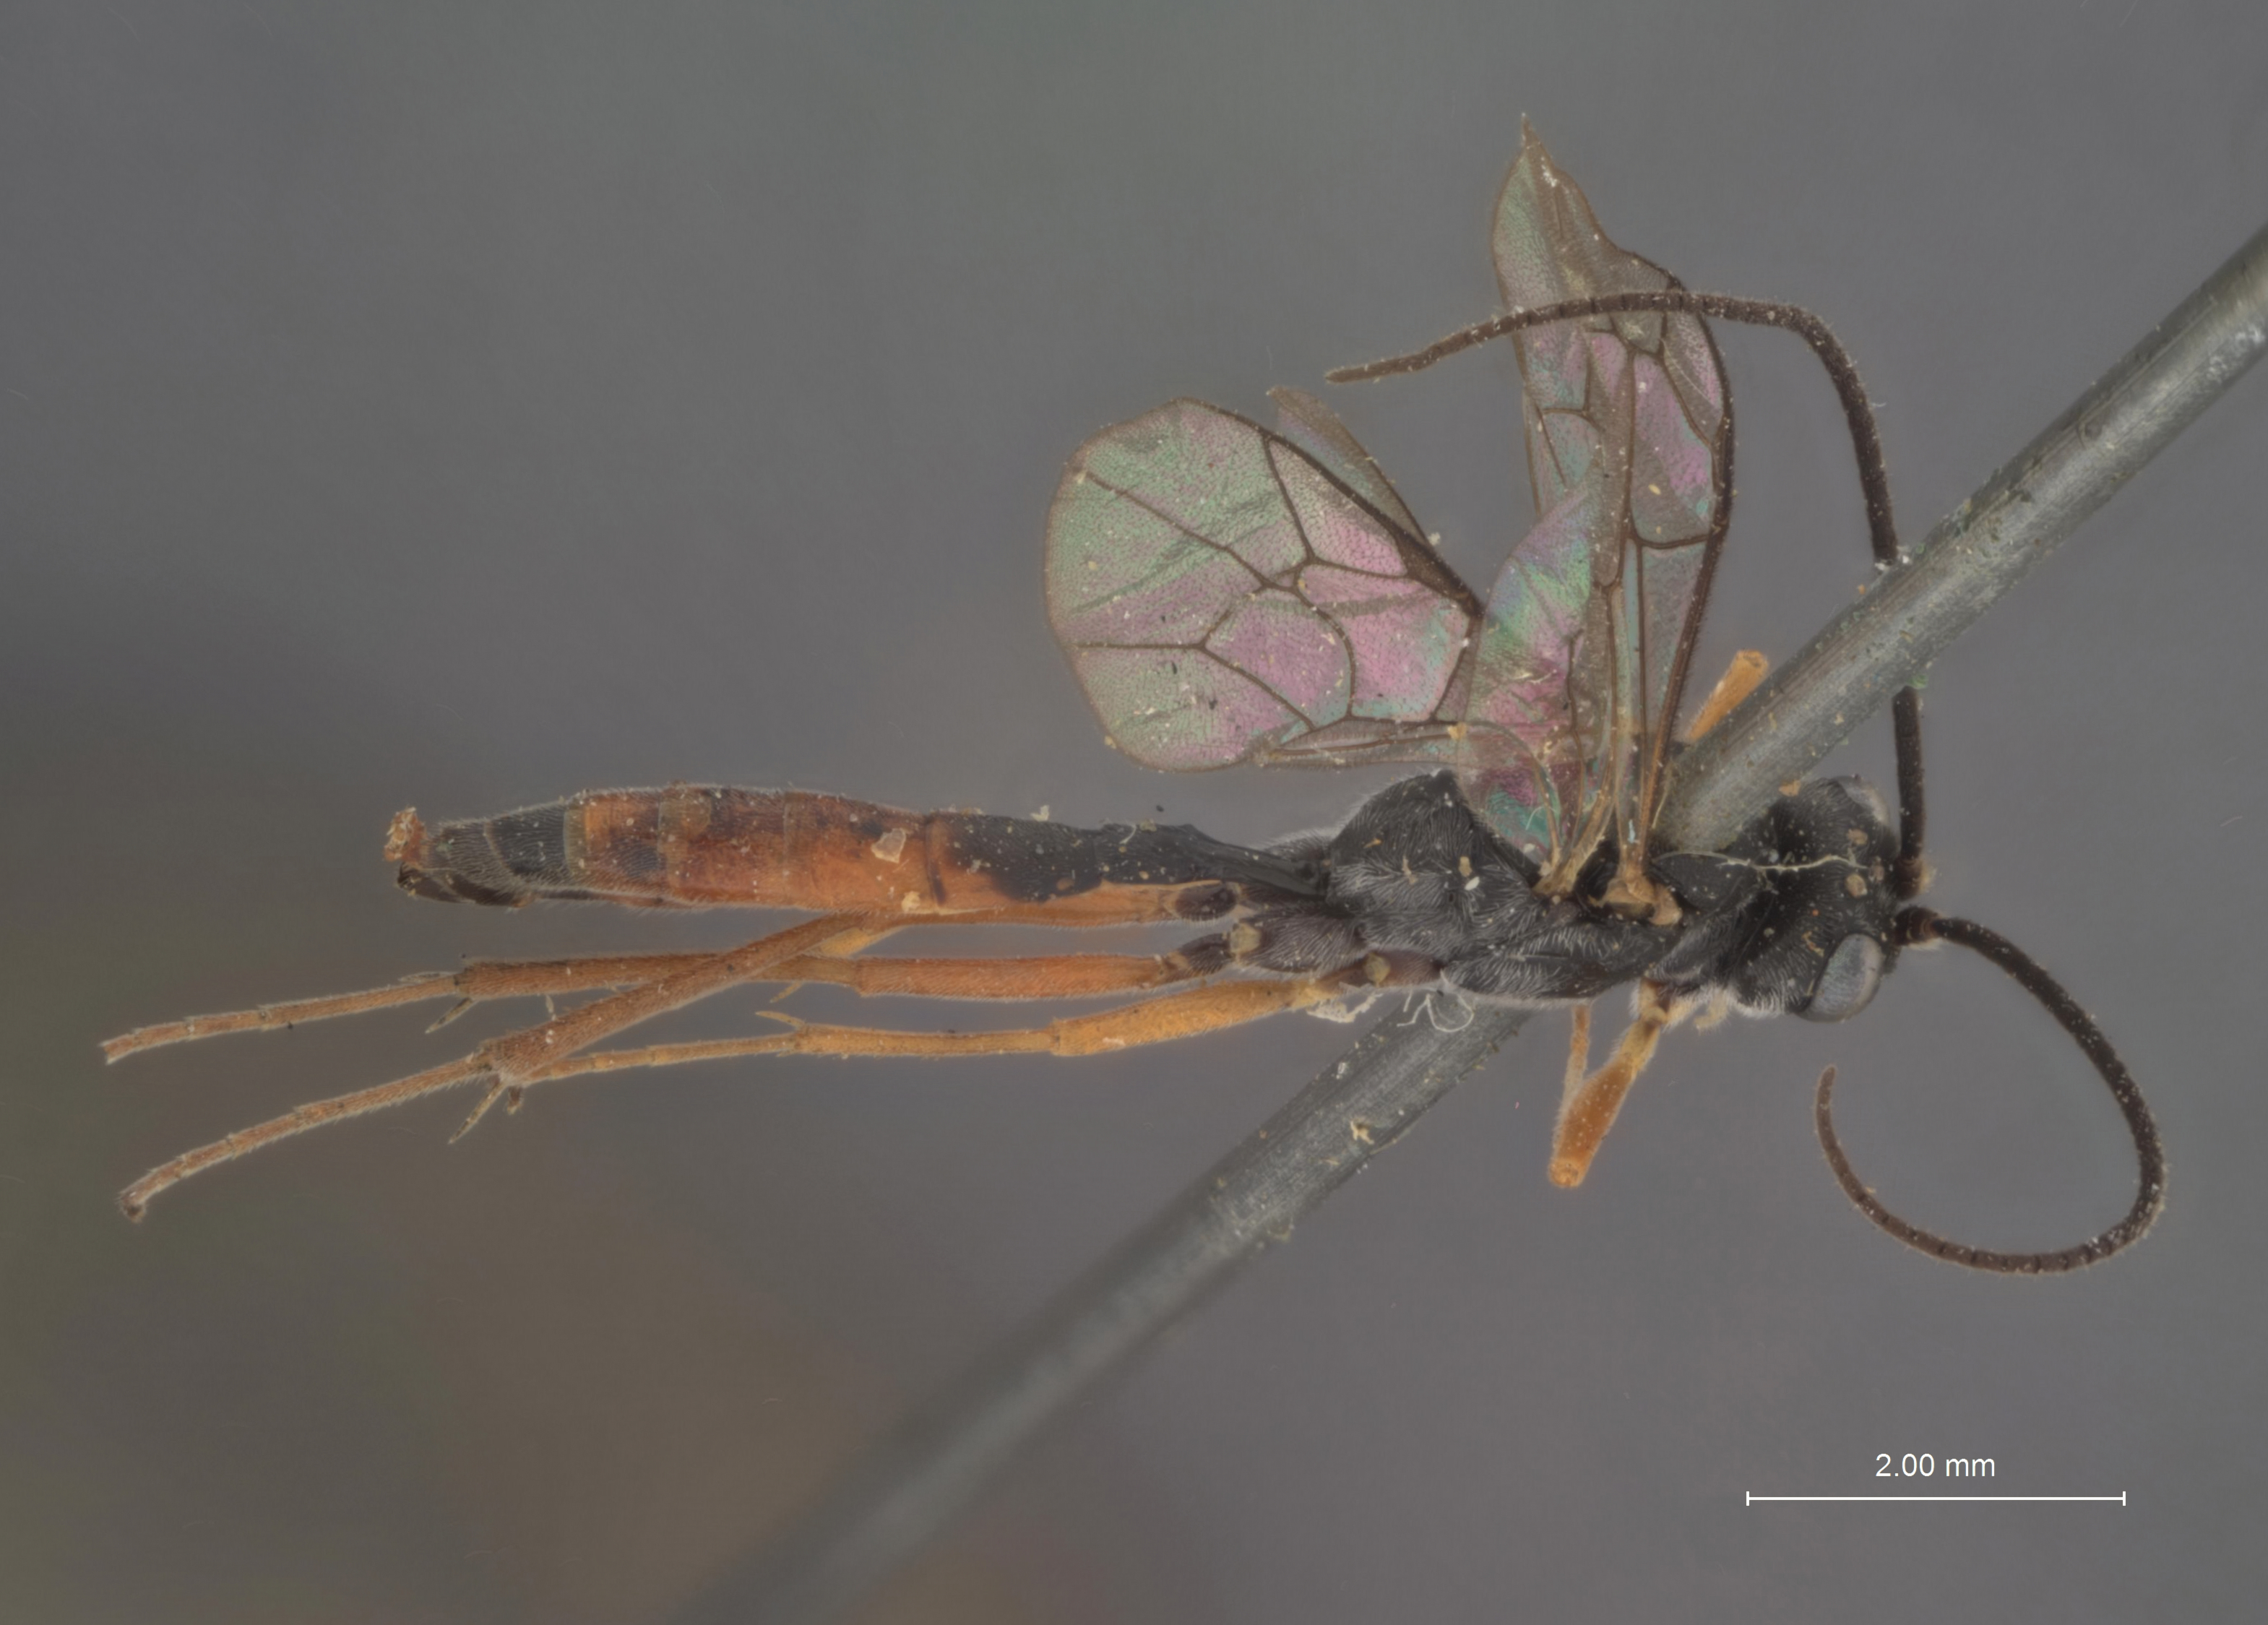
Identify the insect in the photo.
Olesicampa alaskensis
